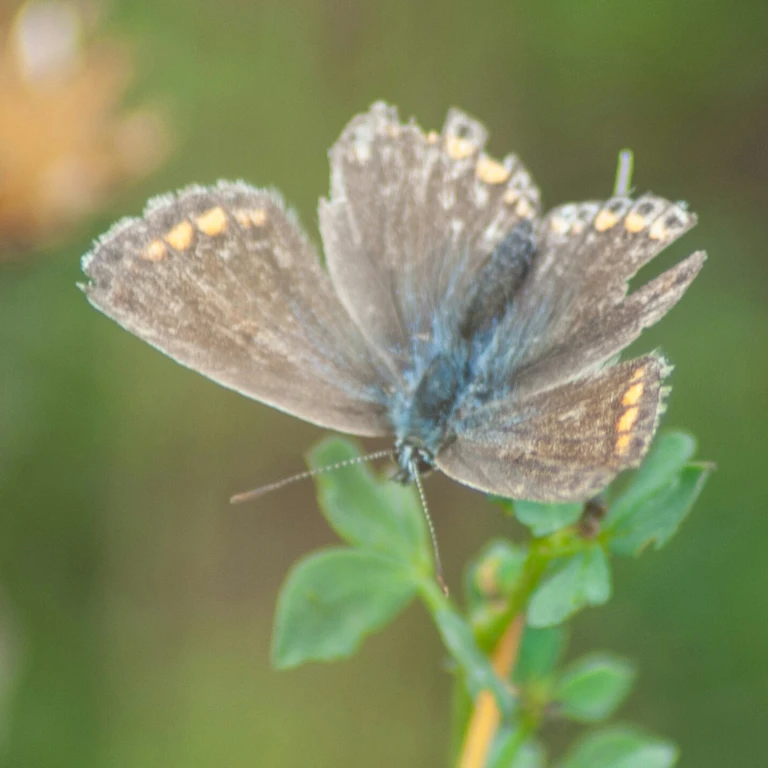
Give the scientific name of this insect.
Polyommatus icarus
